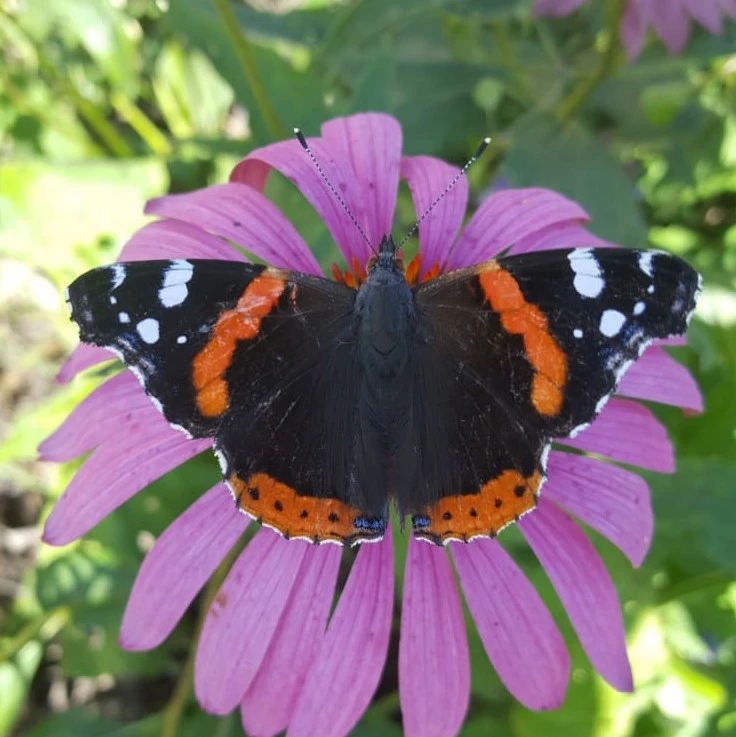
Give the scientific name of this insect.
Vanessa atalanta
